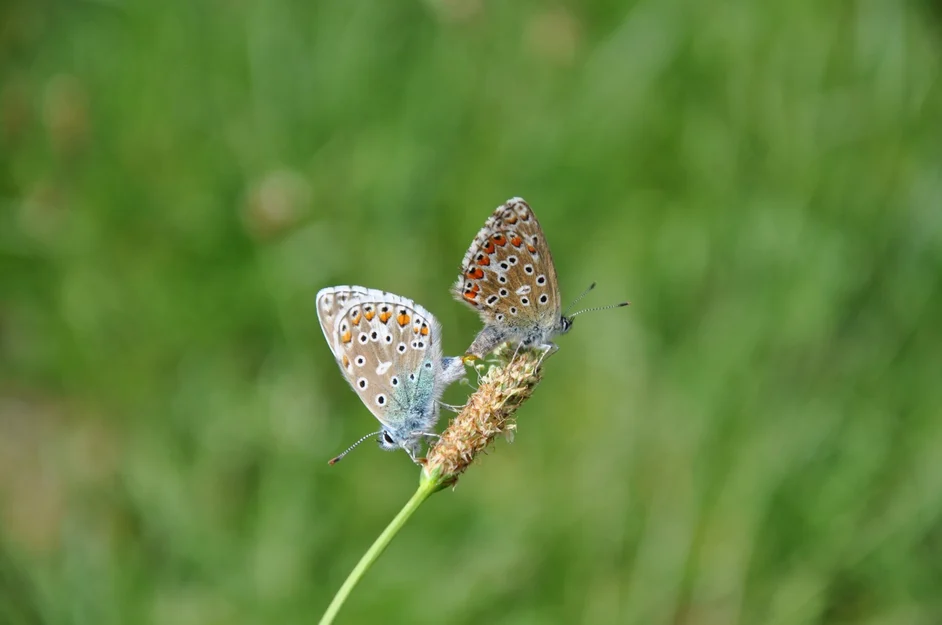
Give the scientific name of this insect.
Lysandra bellargus
